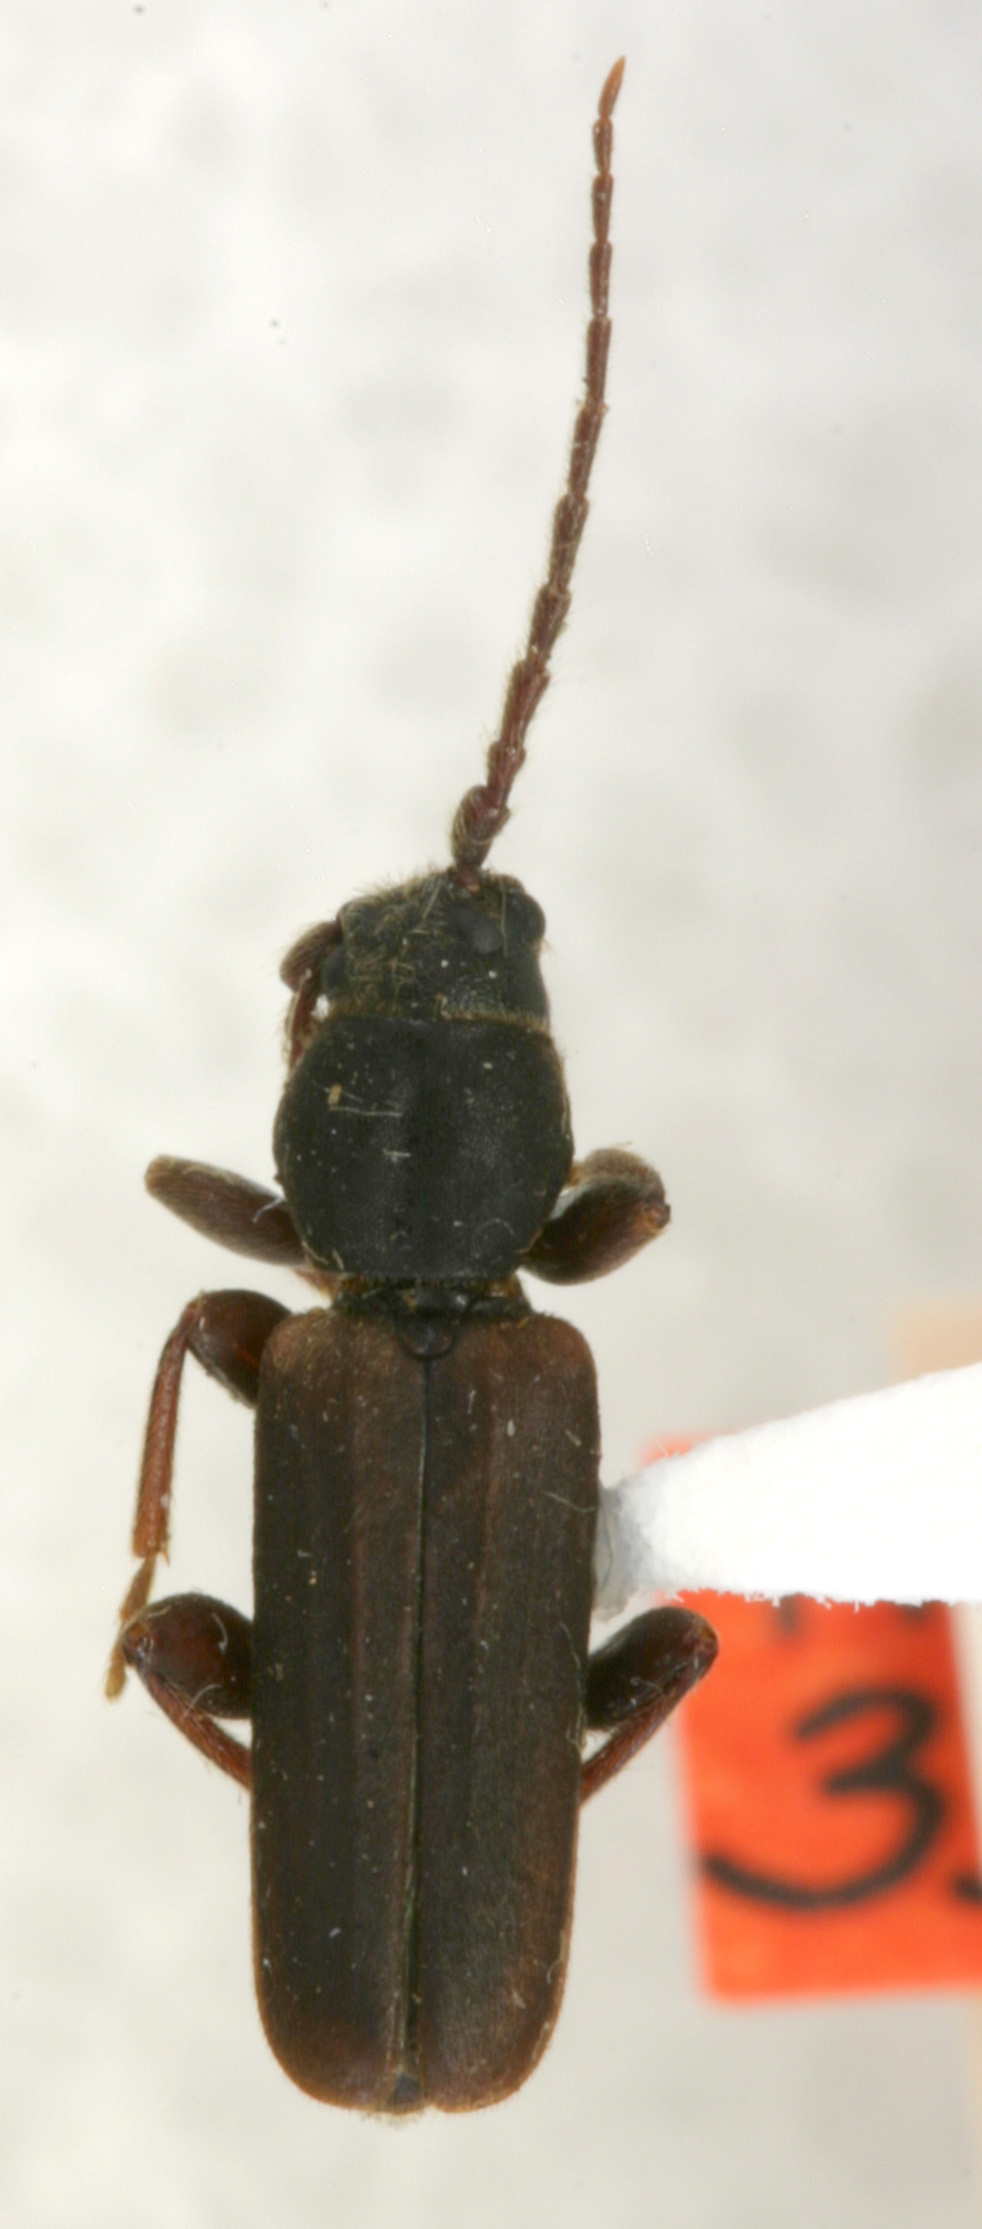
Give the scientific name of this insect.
Tetropium velutinum (also Tetropium boreale)
